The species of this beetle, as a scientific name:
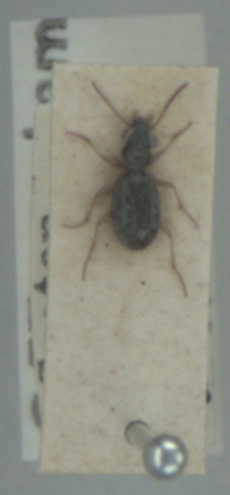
Asaphidion curtum
